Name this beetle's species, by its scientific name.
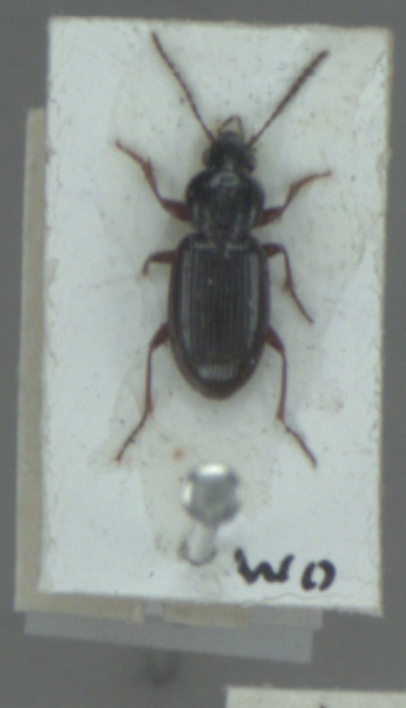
Pterostichus strenuus
